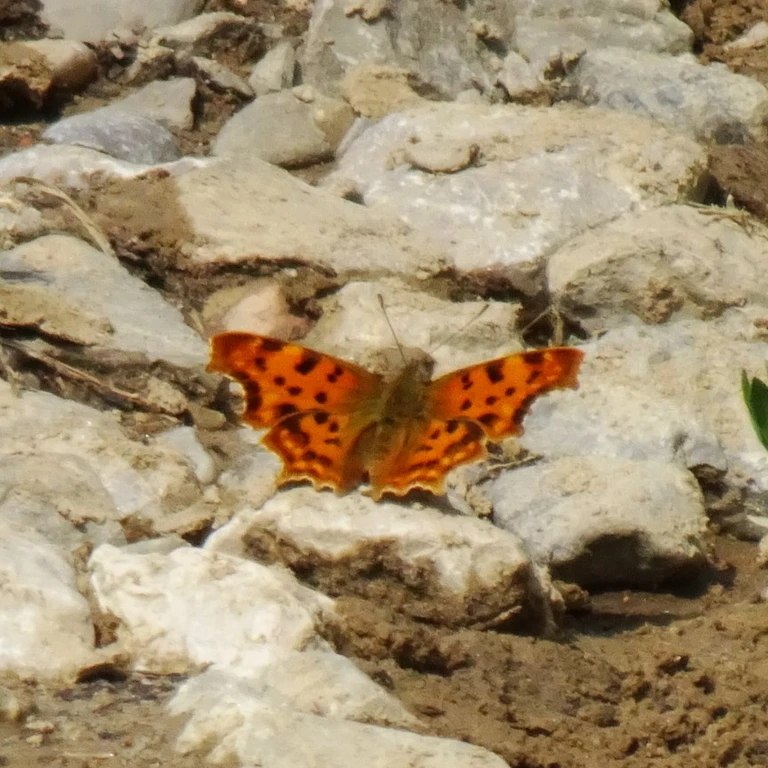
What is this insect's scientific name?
Polygonia c-album
